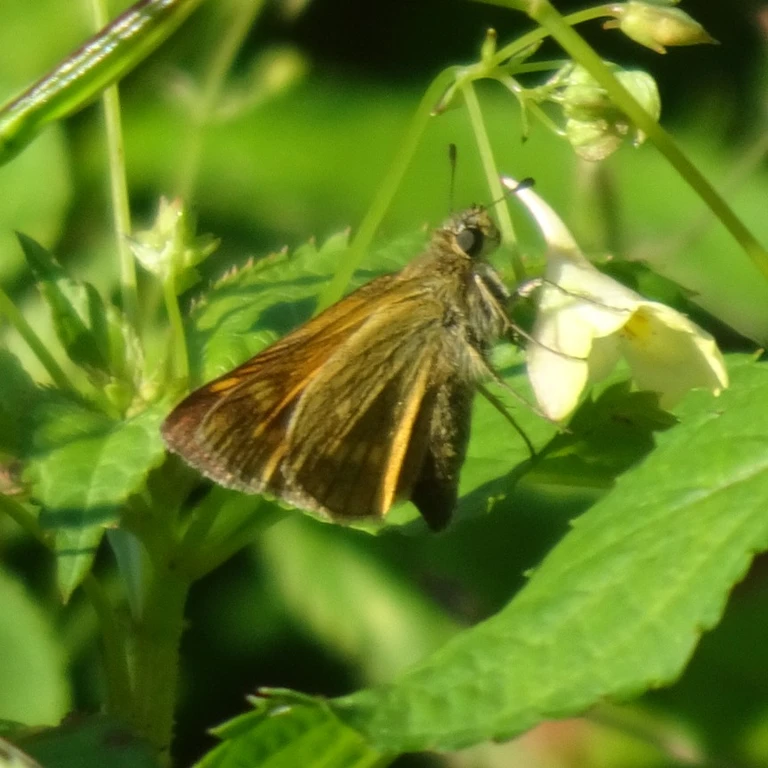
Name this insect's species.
Ochlodes sylvanus (also Ochlodes venata)
